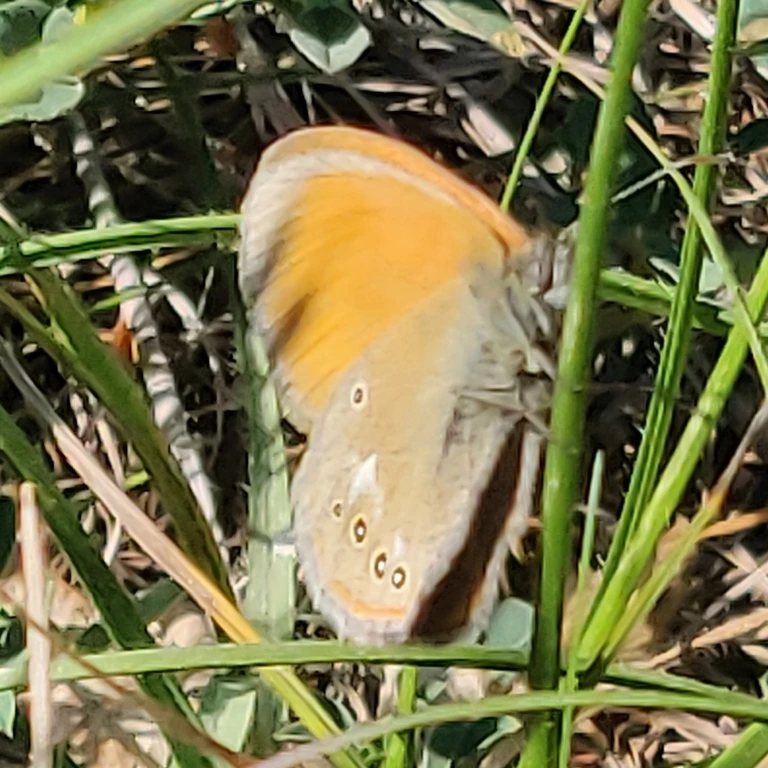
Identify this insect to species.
Coenonympha glycerion (also Coenonympha iphis)
